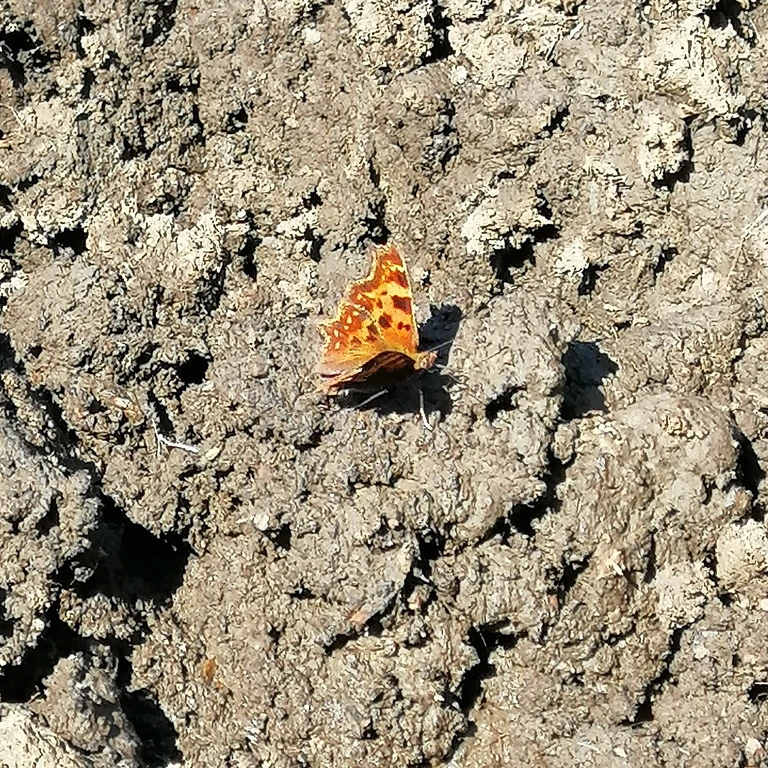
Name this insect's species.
Polygonia c-album
